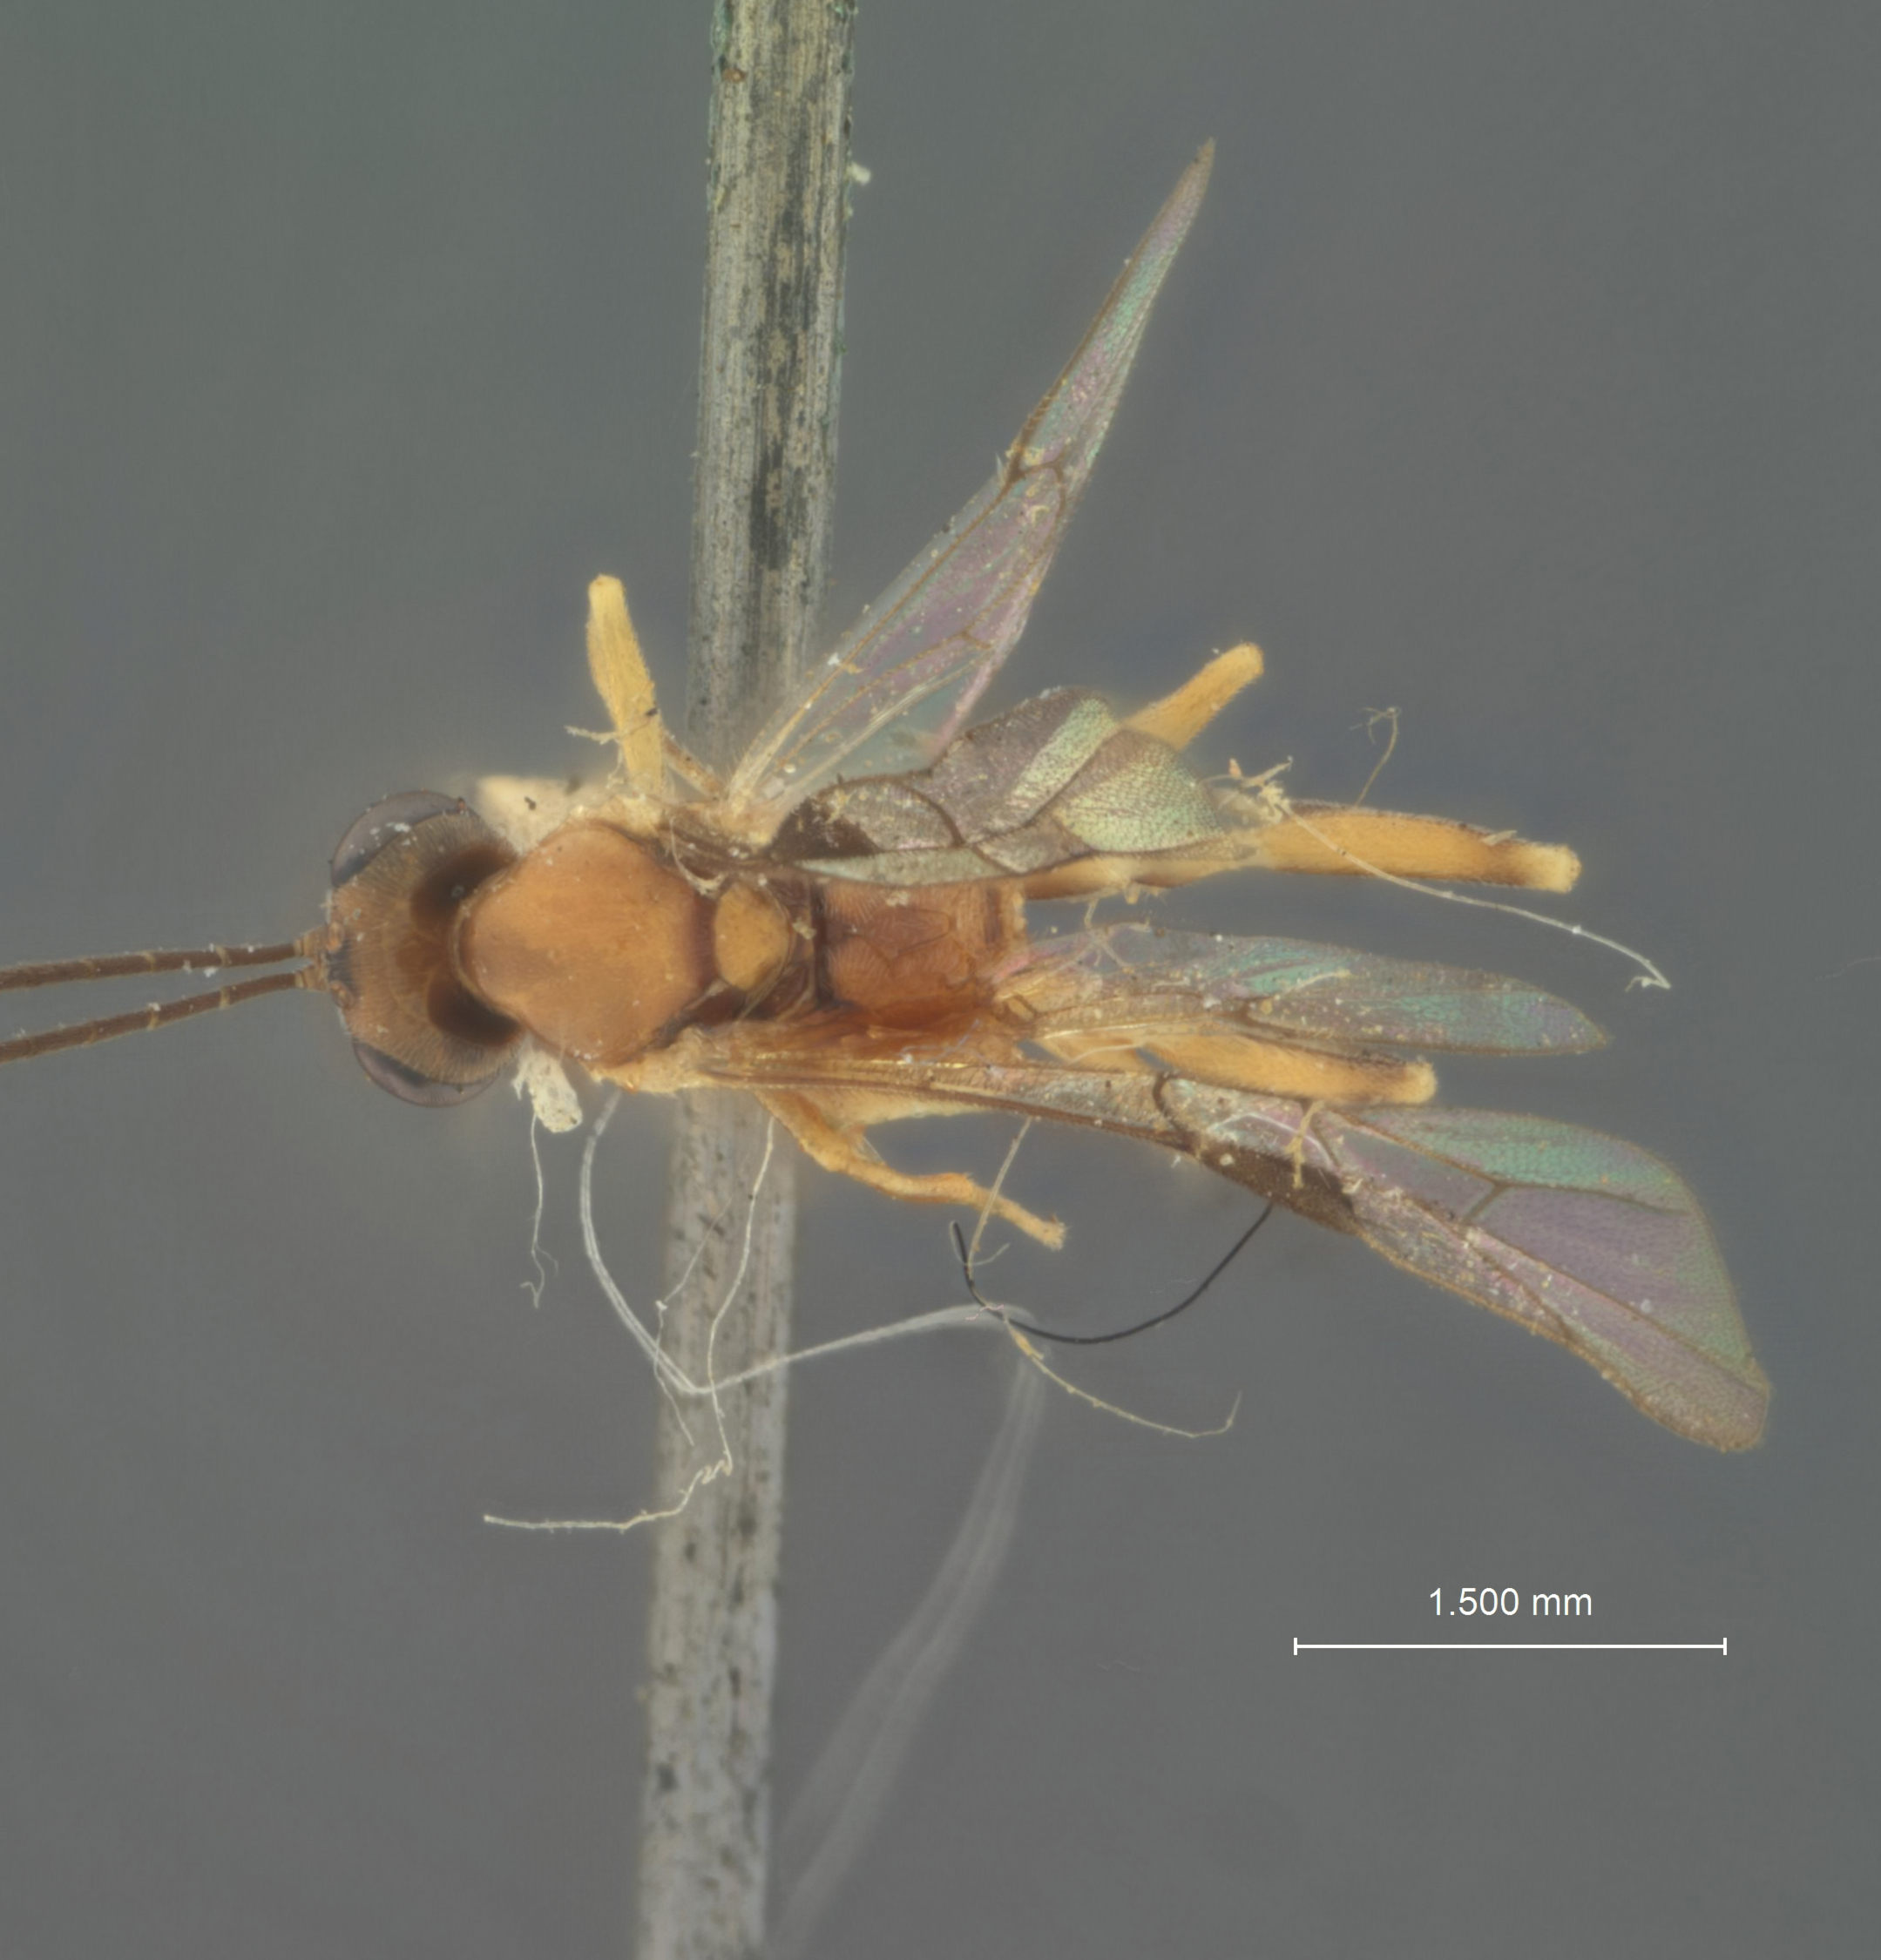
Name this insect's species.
Pristomerus euryptychiae
